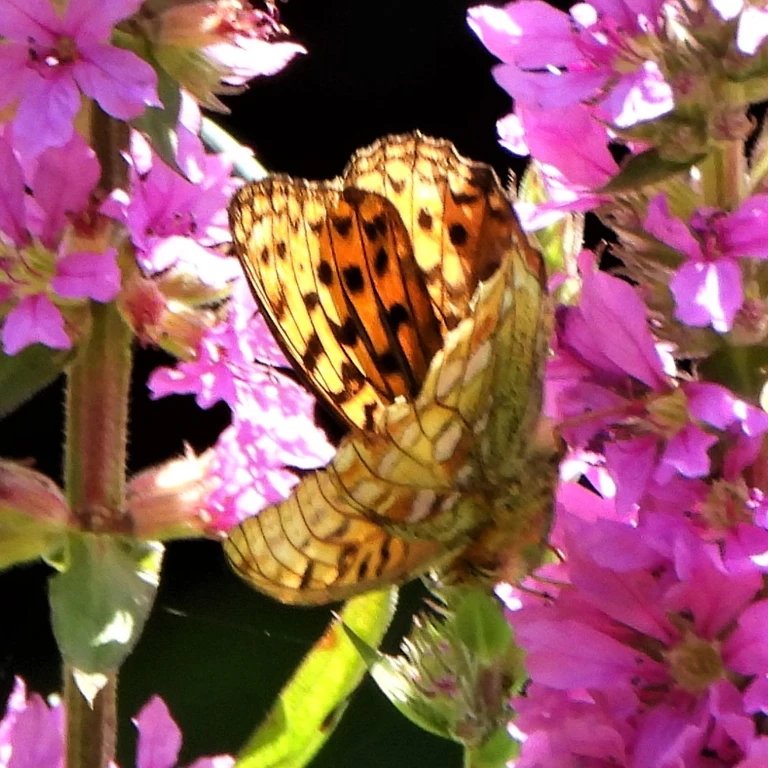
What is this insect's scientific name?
Fabriciana adippe
